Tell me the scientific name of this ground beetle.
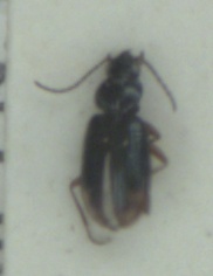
Bembidion biguttatum
